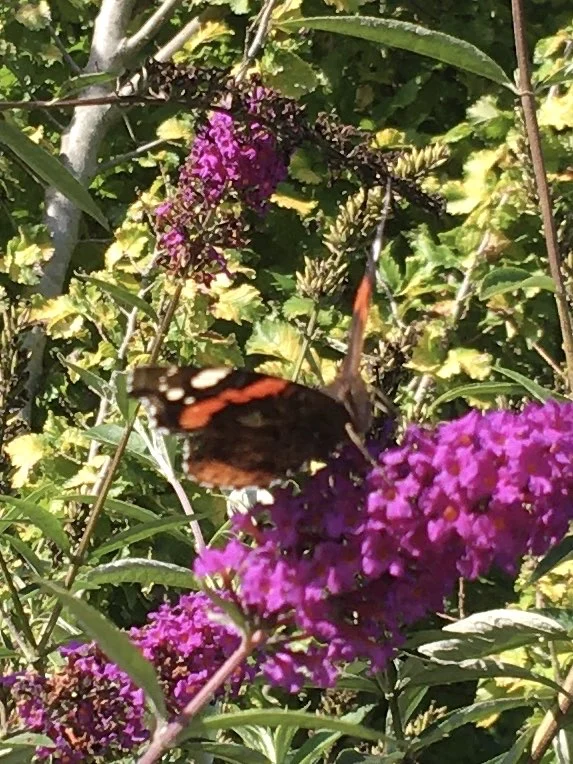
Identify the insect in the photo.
Vanessa atalanta
